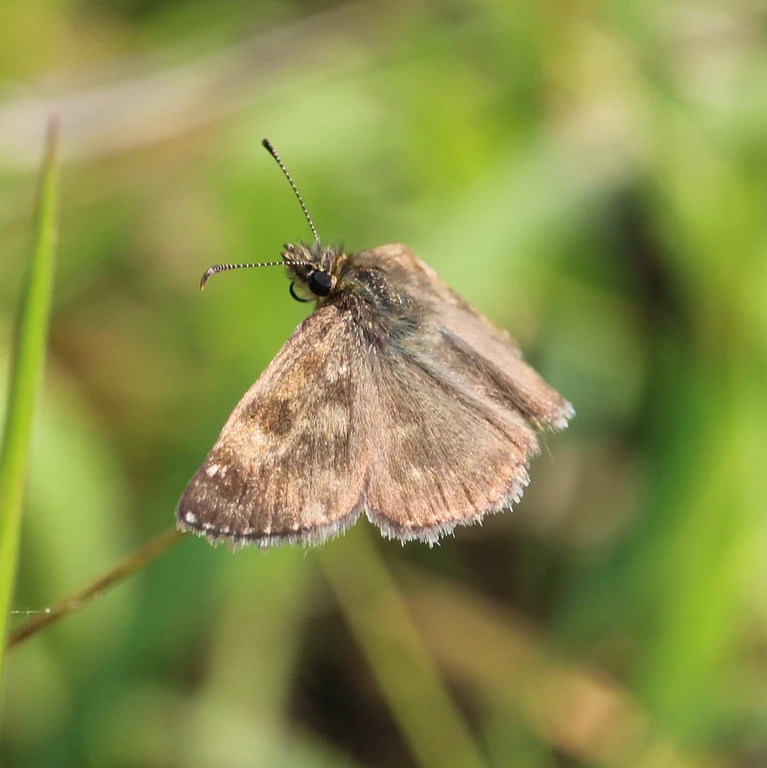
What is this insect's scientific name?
Erynnis tages
